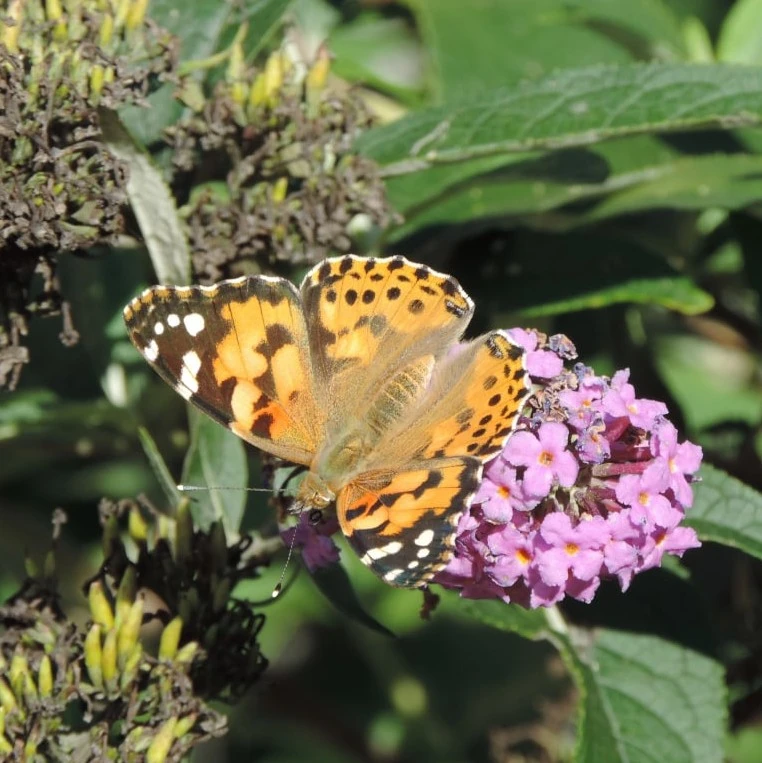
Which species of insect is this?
Vanessa cardui
